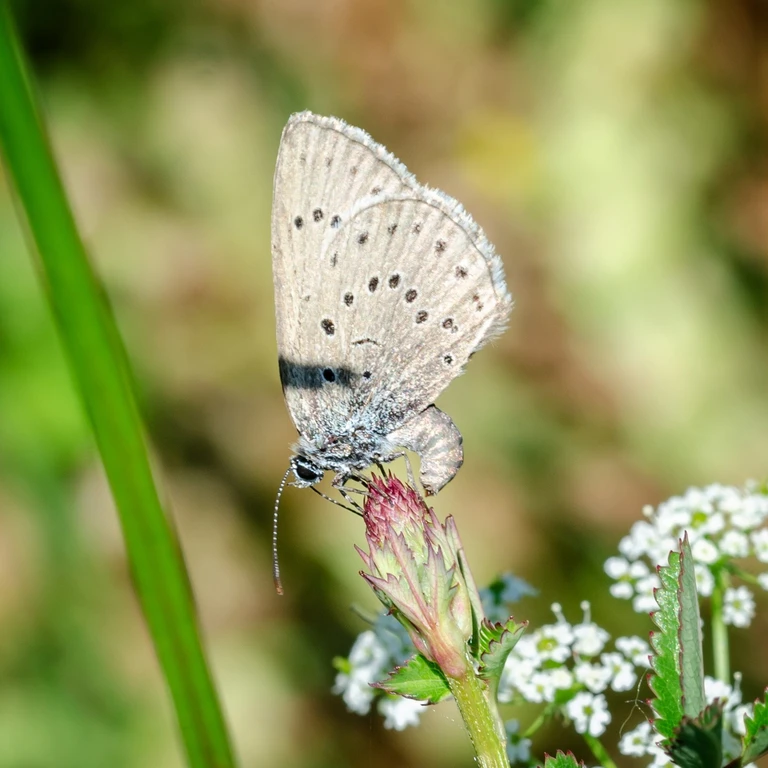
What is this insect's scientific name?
Phengaris teleius
